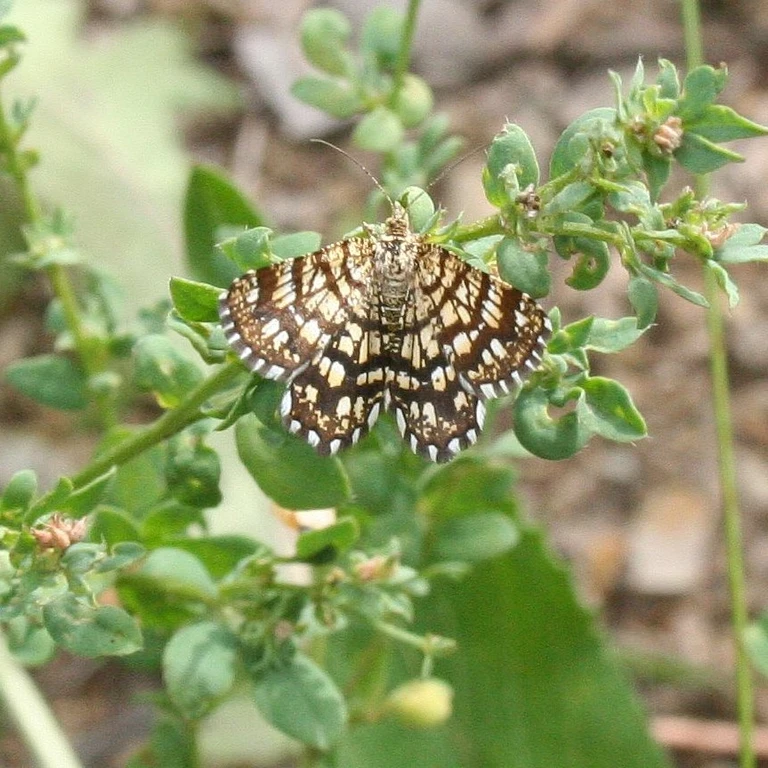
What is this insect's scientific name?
Chiasmia clathrata
